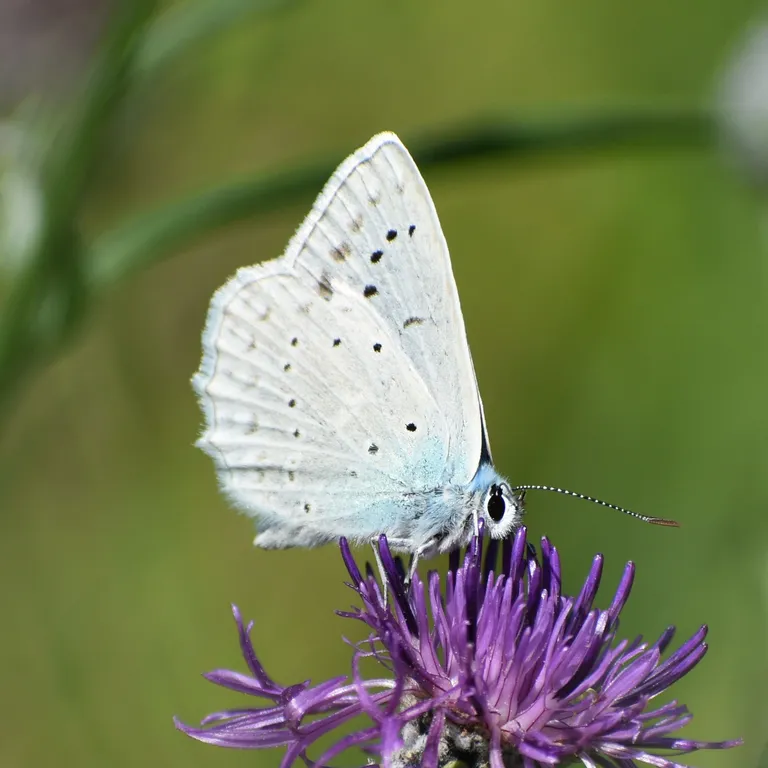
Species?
Polyommatus daphnis
